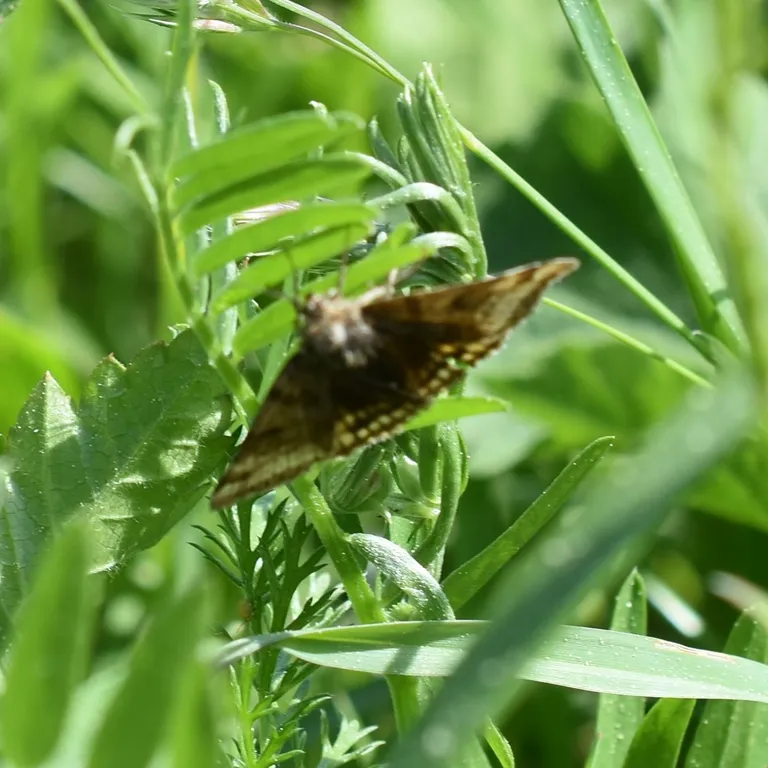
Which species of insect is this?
Euclidia glyphica
